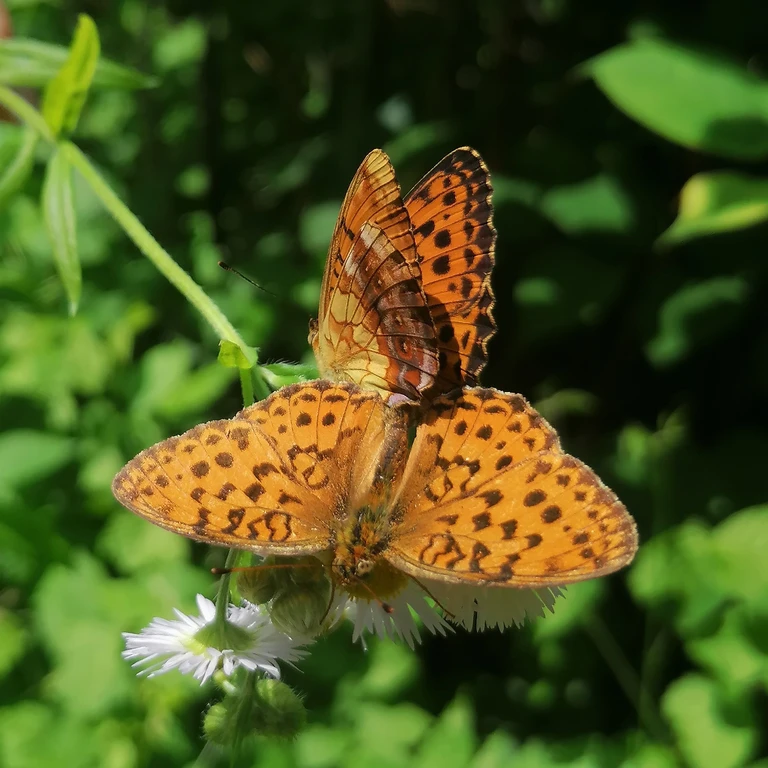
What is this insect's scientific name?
Brenthis daphne
